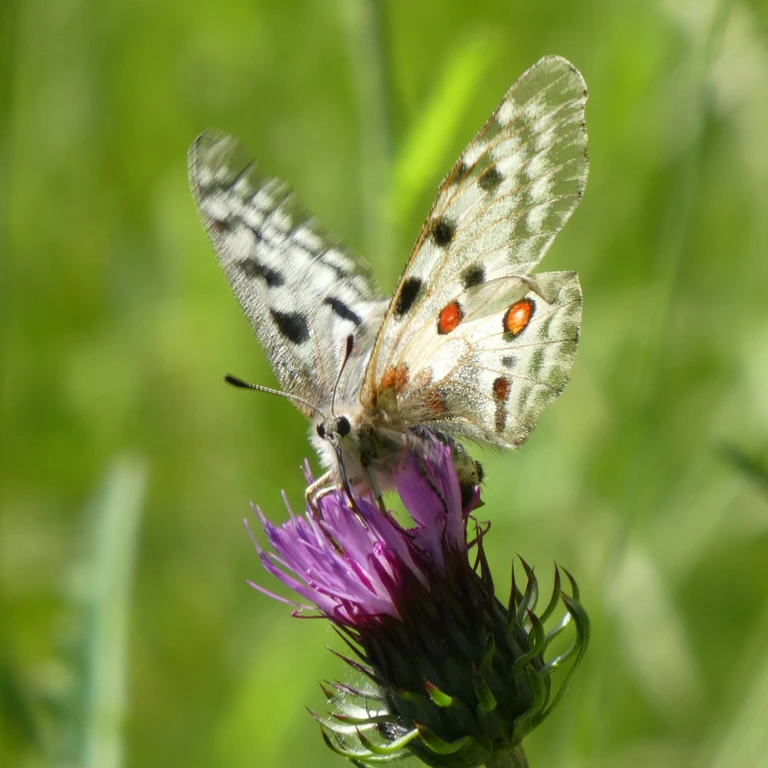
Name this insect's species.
Parnassius apollo
